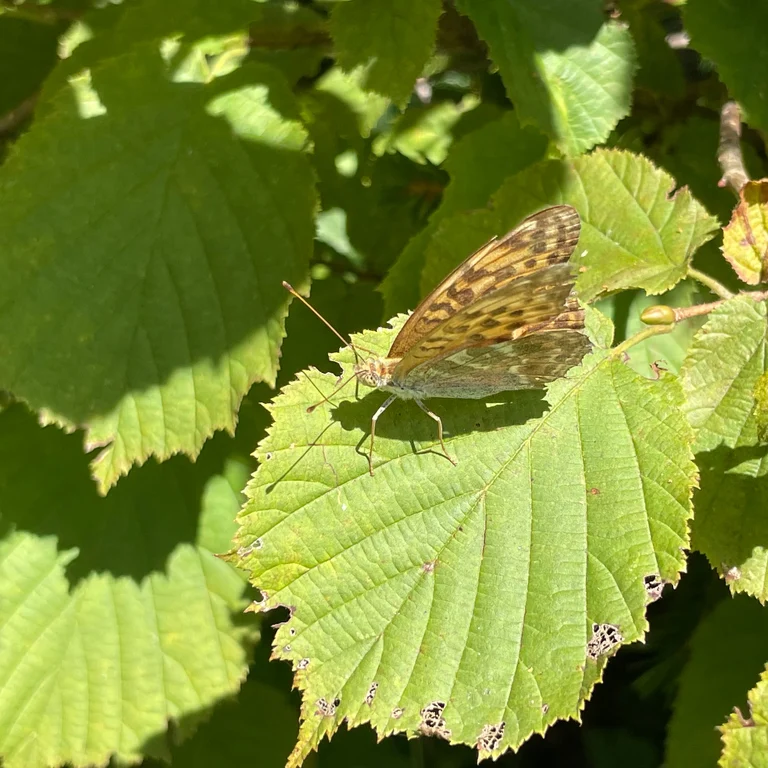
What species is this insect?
Argynnis paphia
